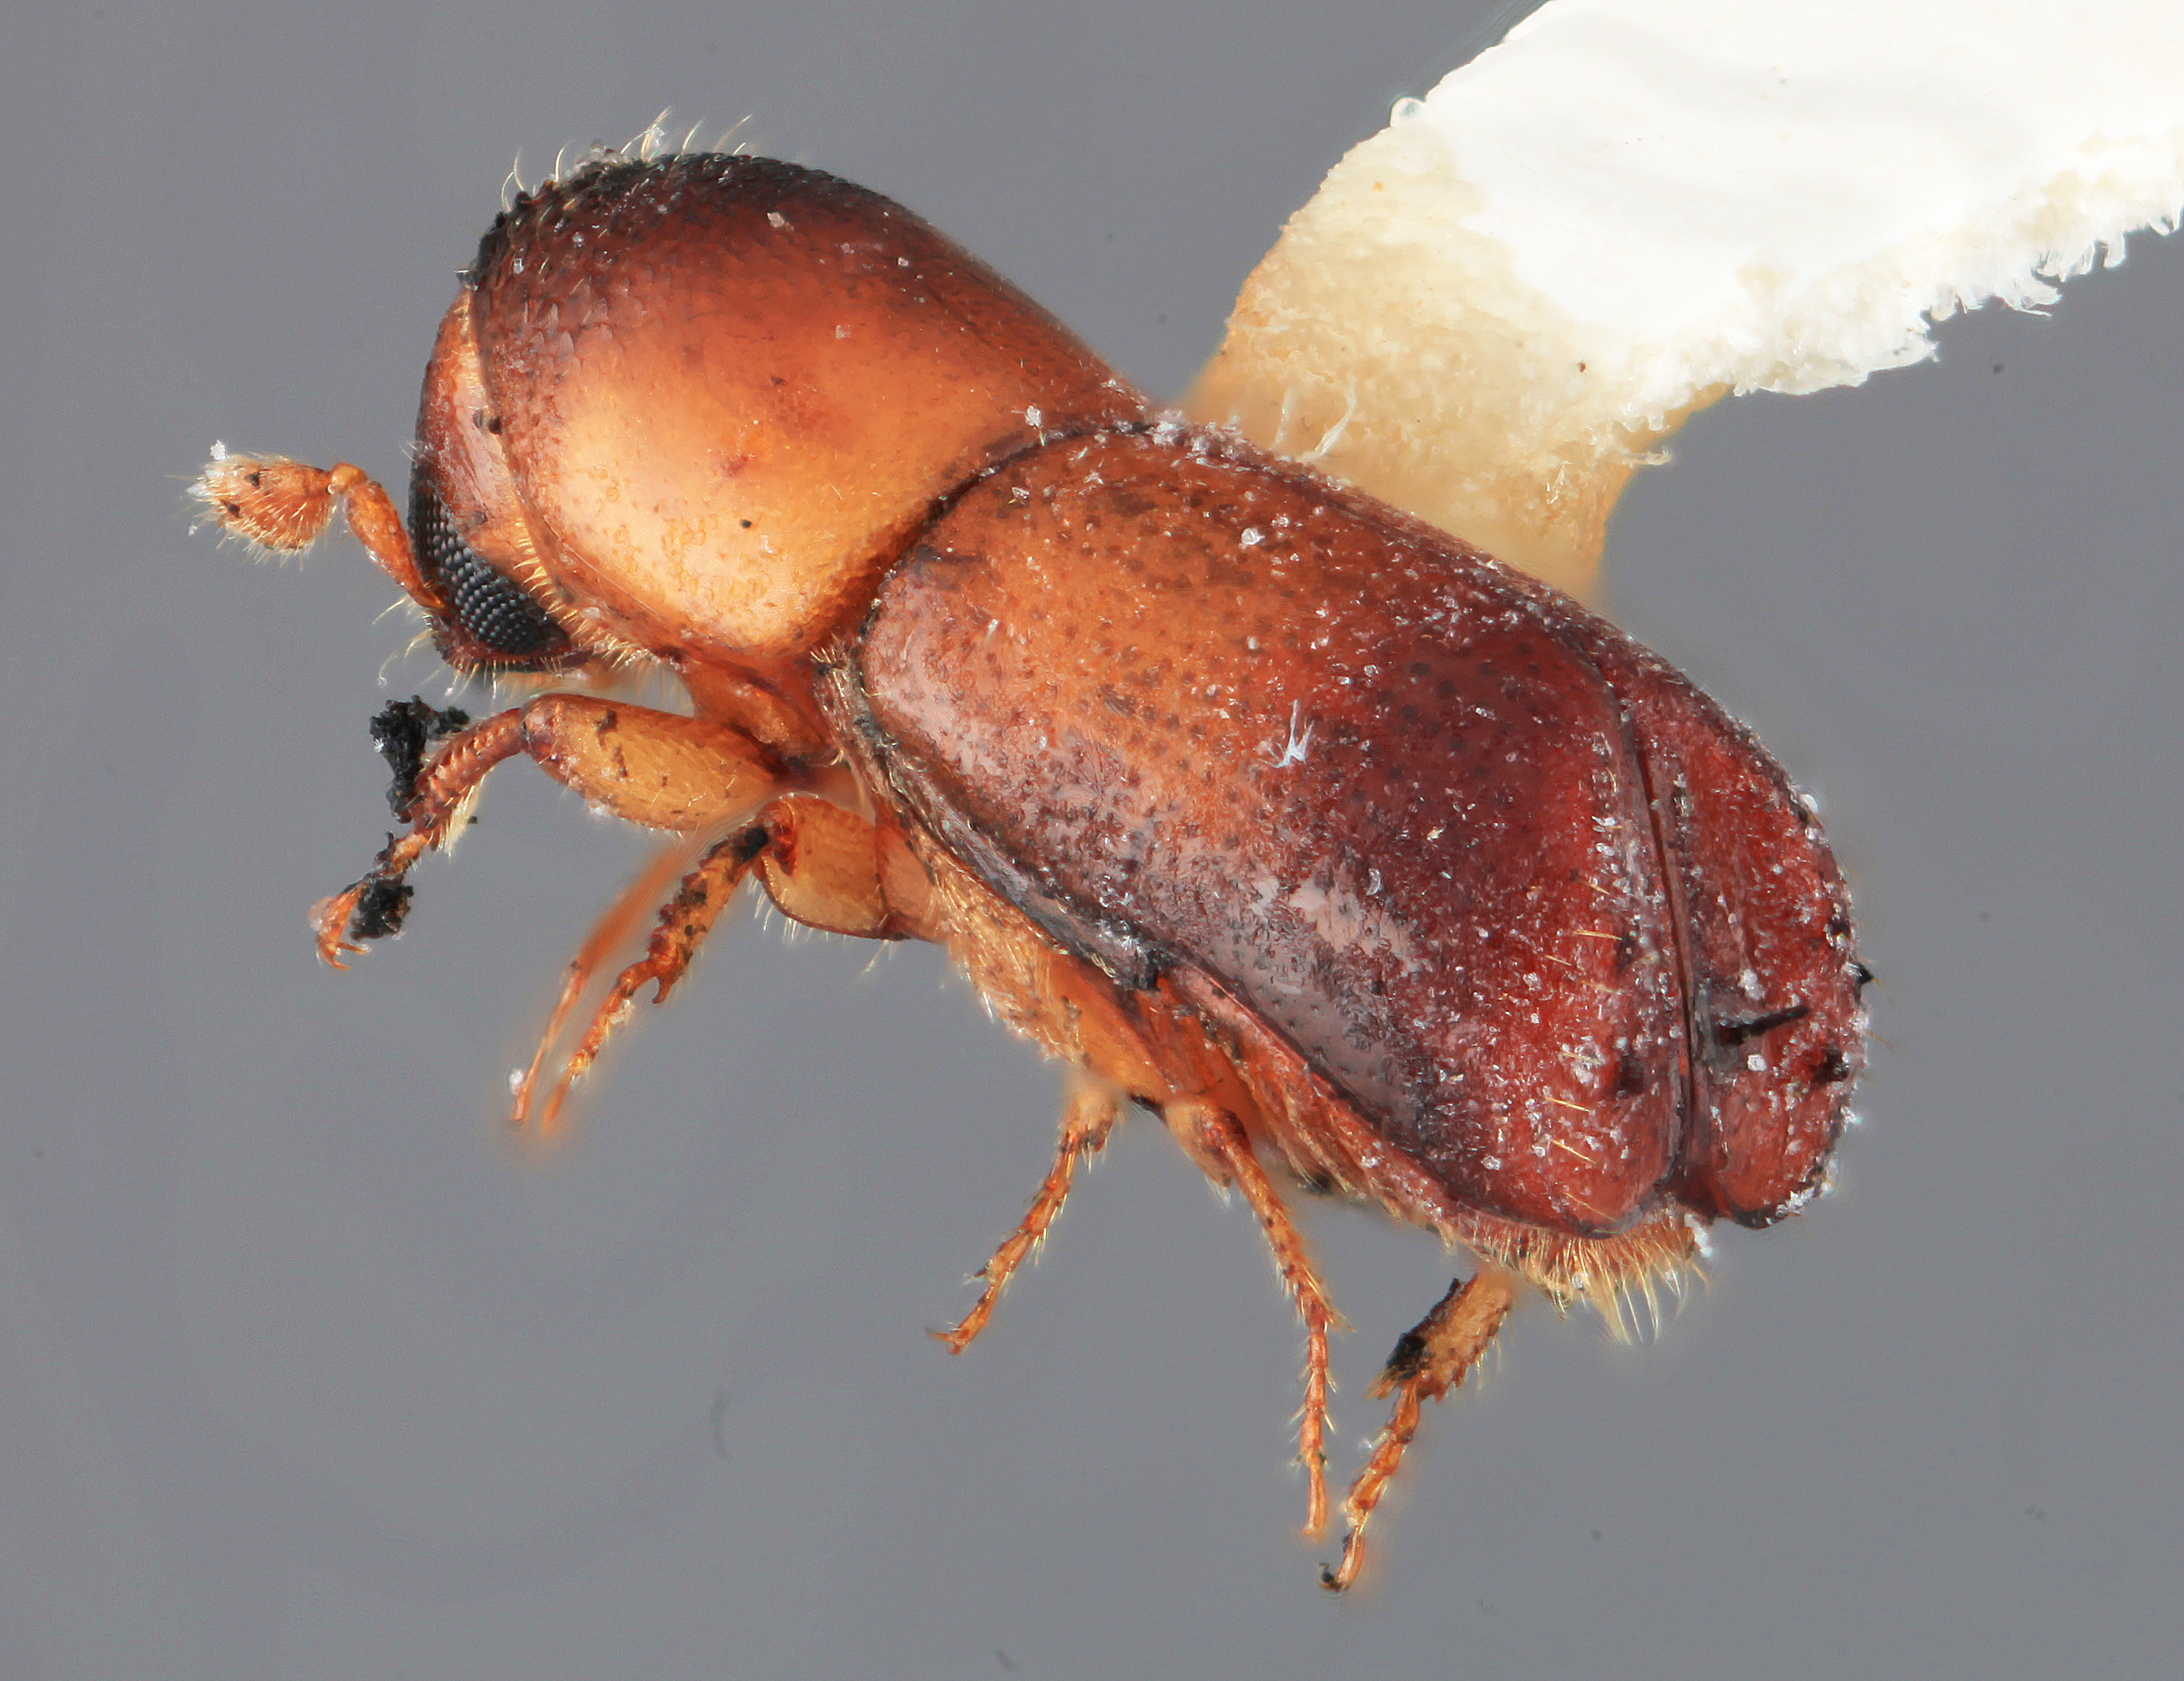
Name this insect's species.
Monarthrum hondurensis
